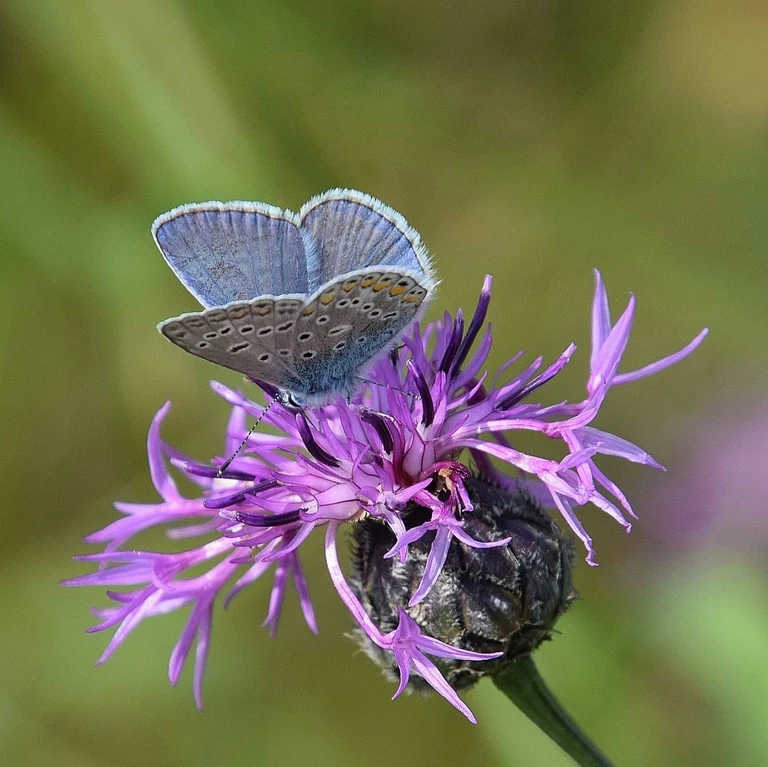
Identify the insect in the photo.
Polyommatus icarus
